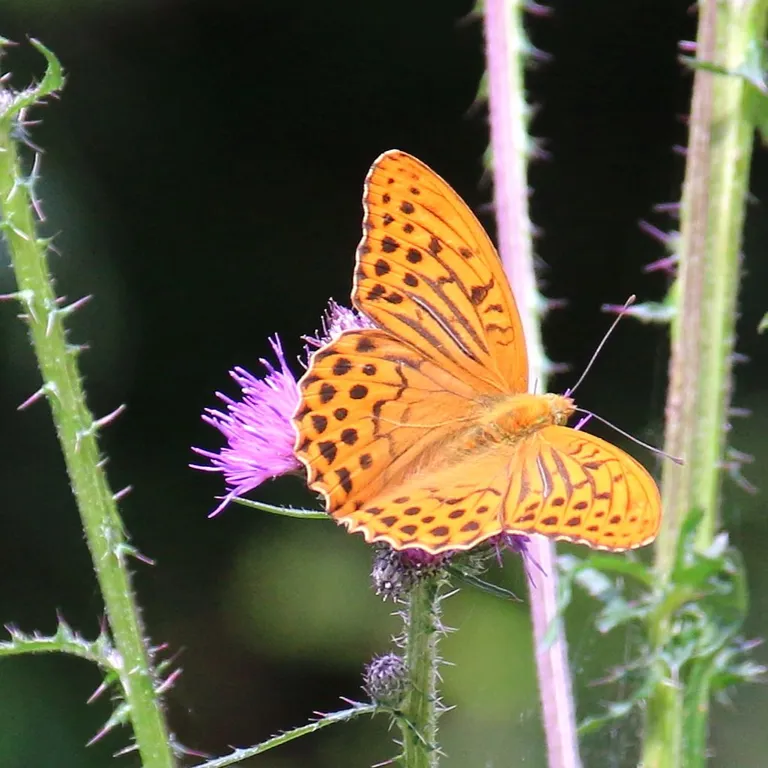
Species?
Argynnis paphia
